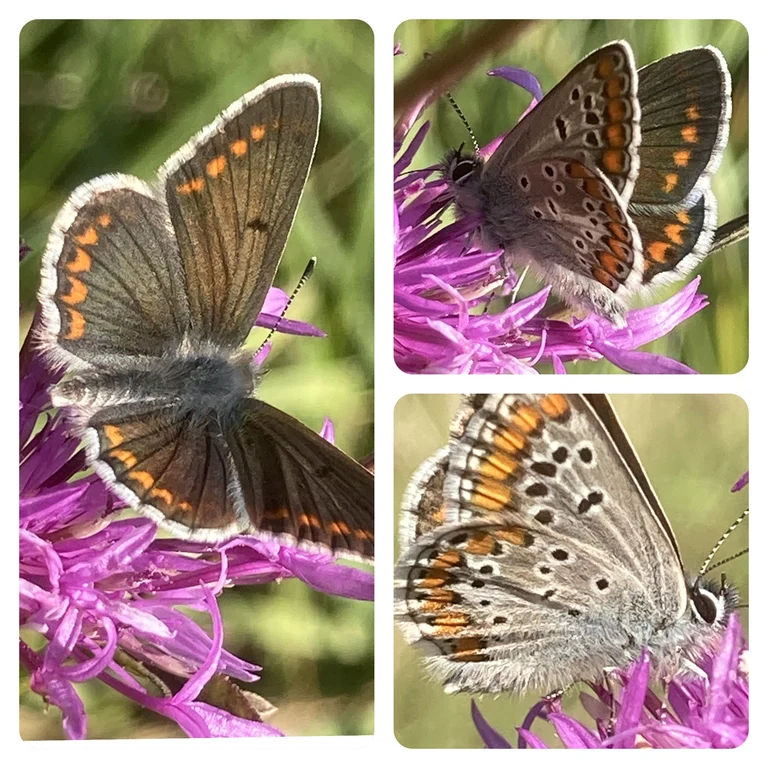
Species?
Aricia agestis/artaxerxes
